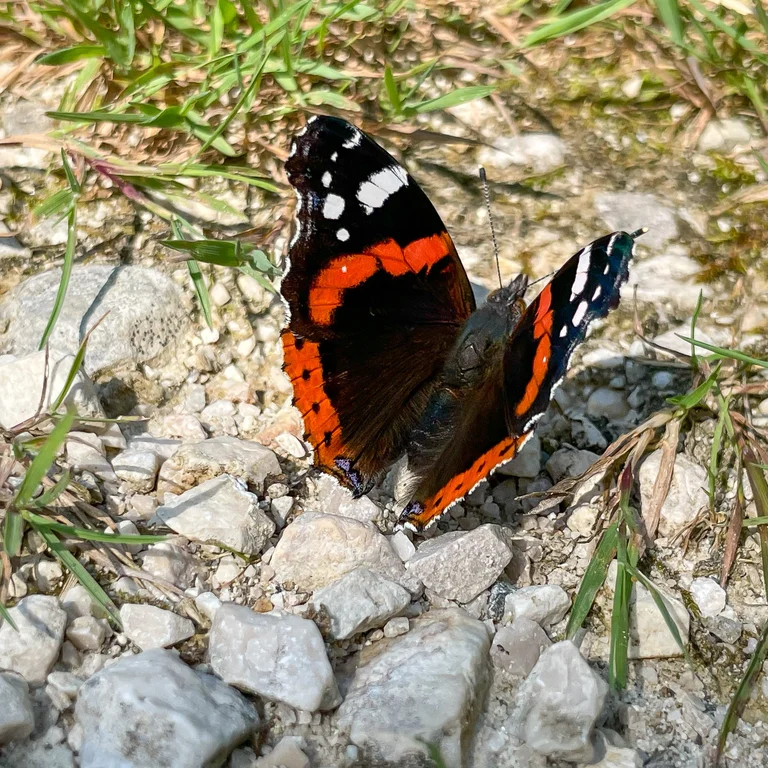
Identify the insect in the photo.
Vanessa atalanta
